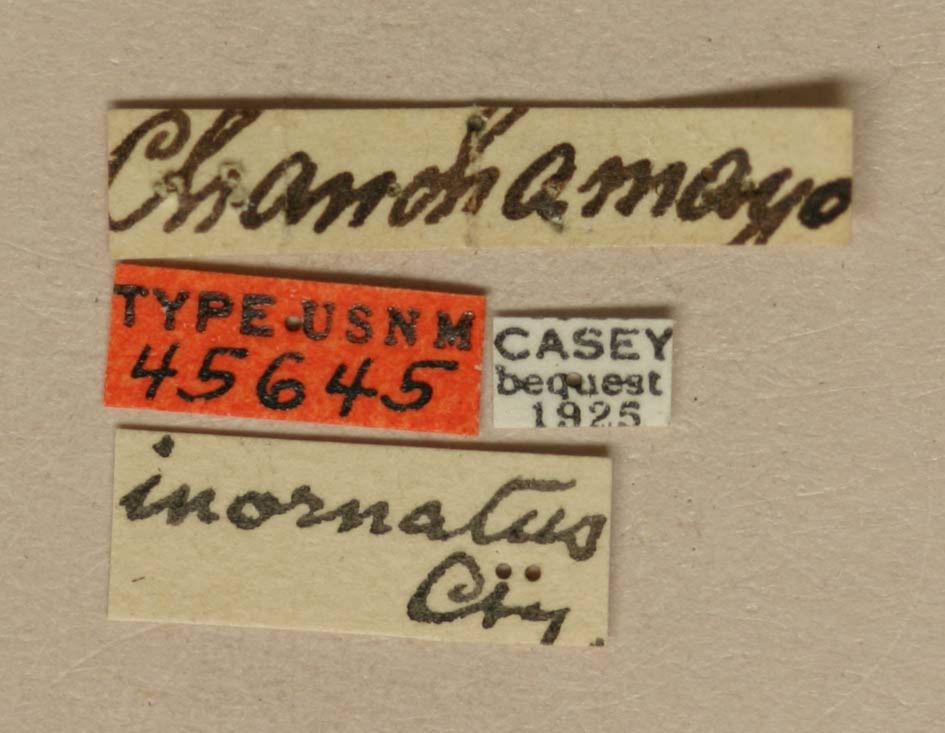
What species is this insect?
Linomadarus inornatus
